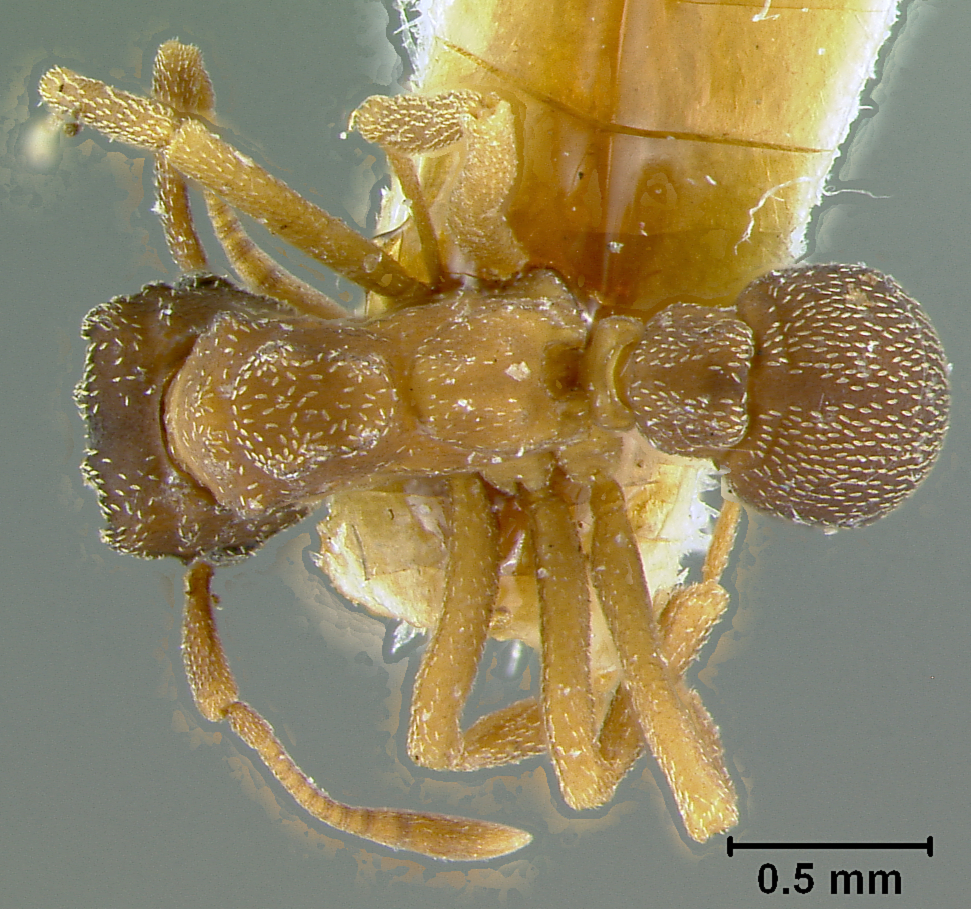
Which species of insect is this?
Cyphomyrmex rimosus
